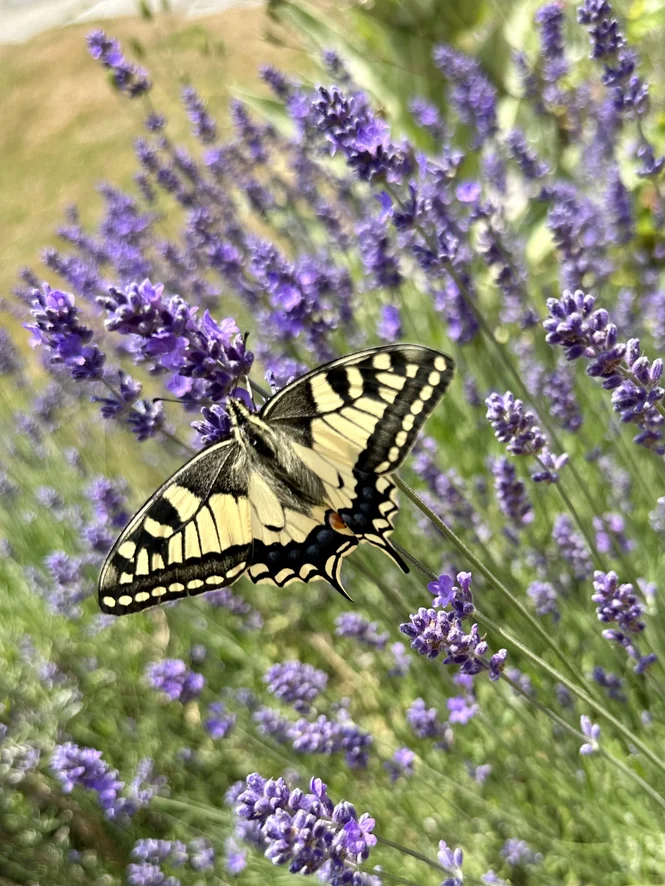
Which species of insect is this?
Papilio machaon
